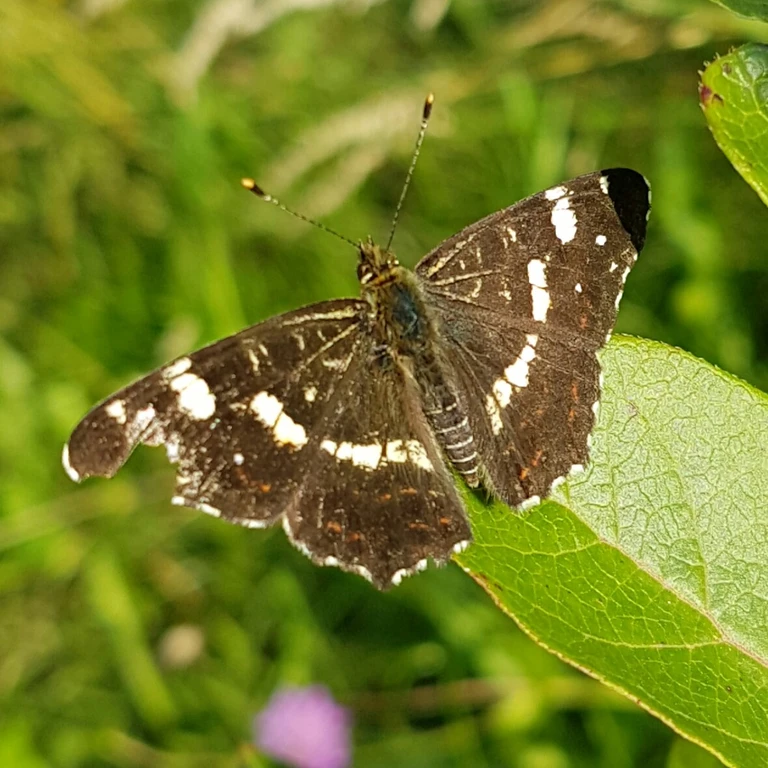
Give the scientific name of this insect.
Araschnia levana
